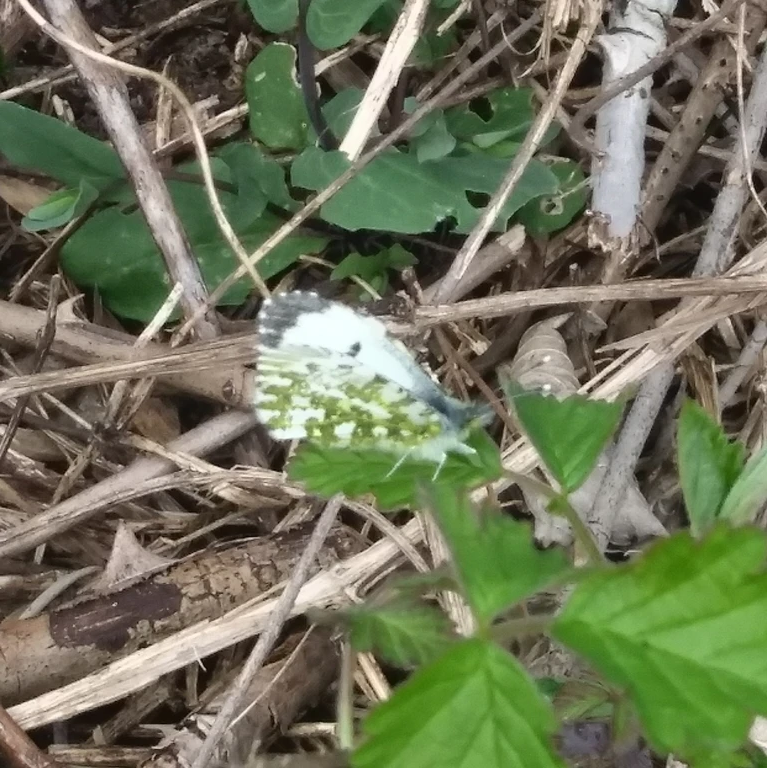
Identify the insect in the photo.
Anthocharis cardamines
